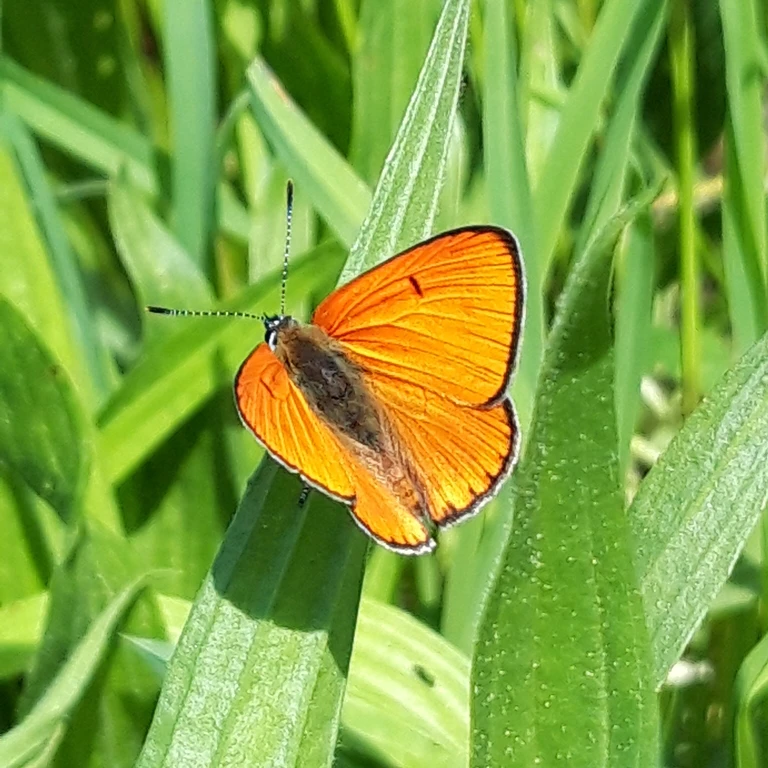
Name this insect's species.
Lycaena dispar
